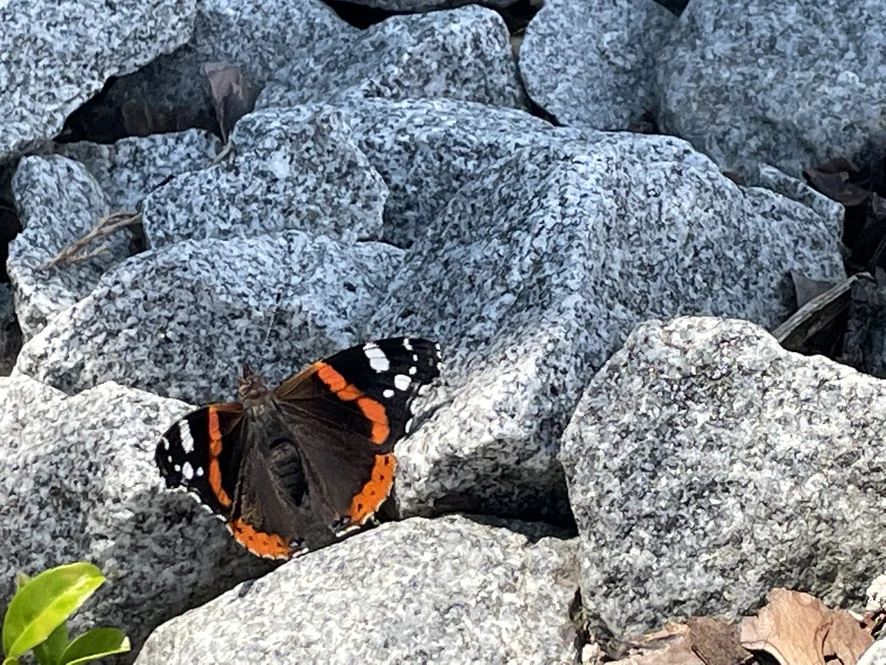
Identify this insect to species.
Vanessa atalanta
